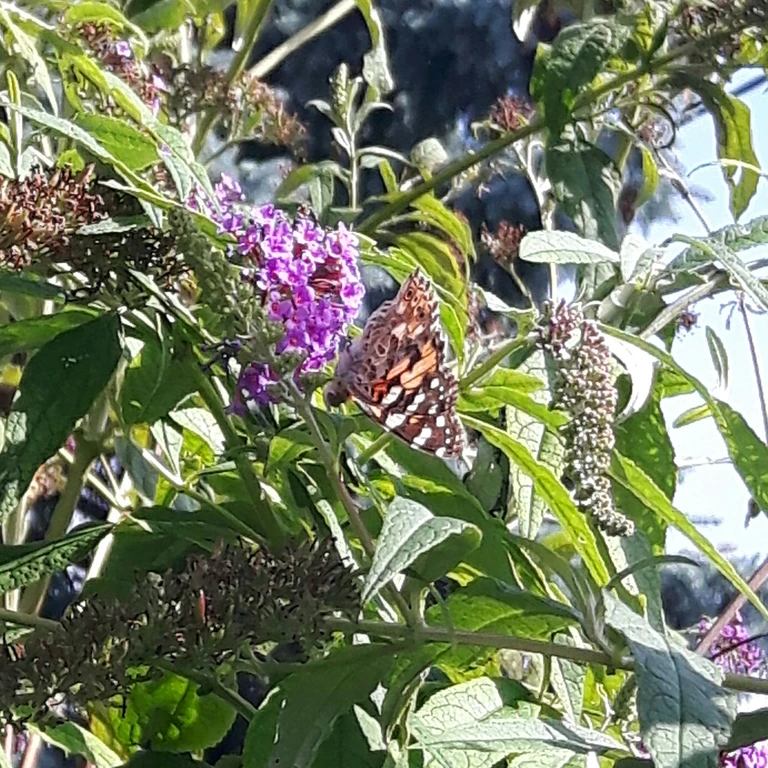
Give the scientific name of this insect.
Vanessa cardui
